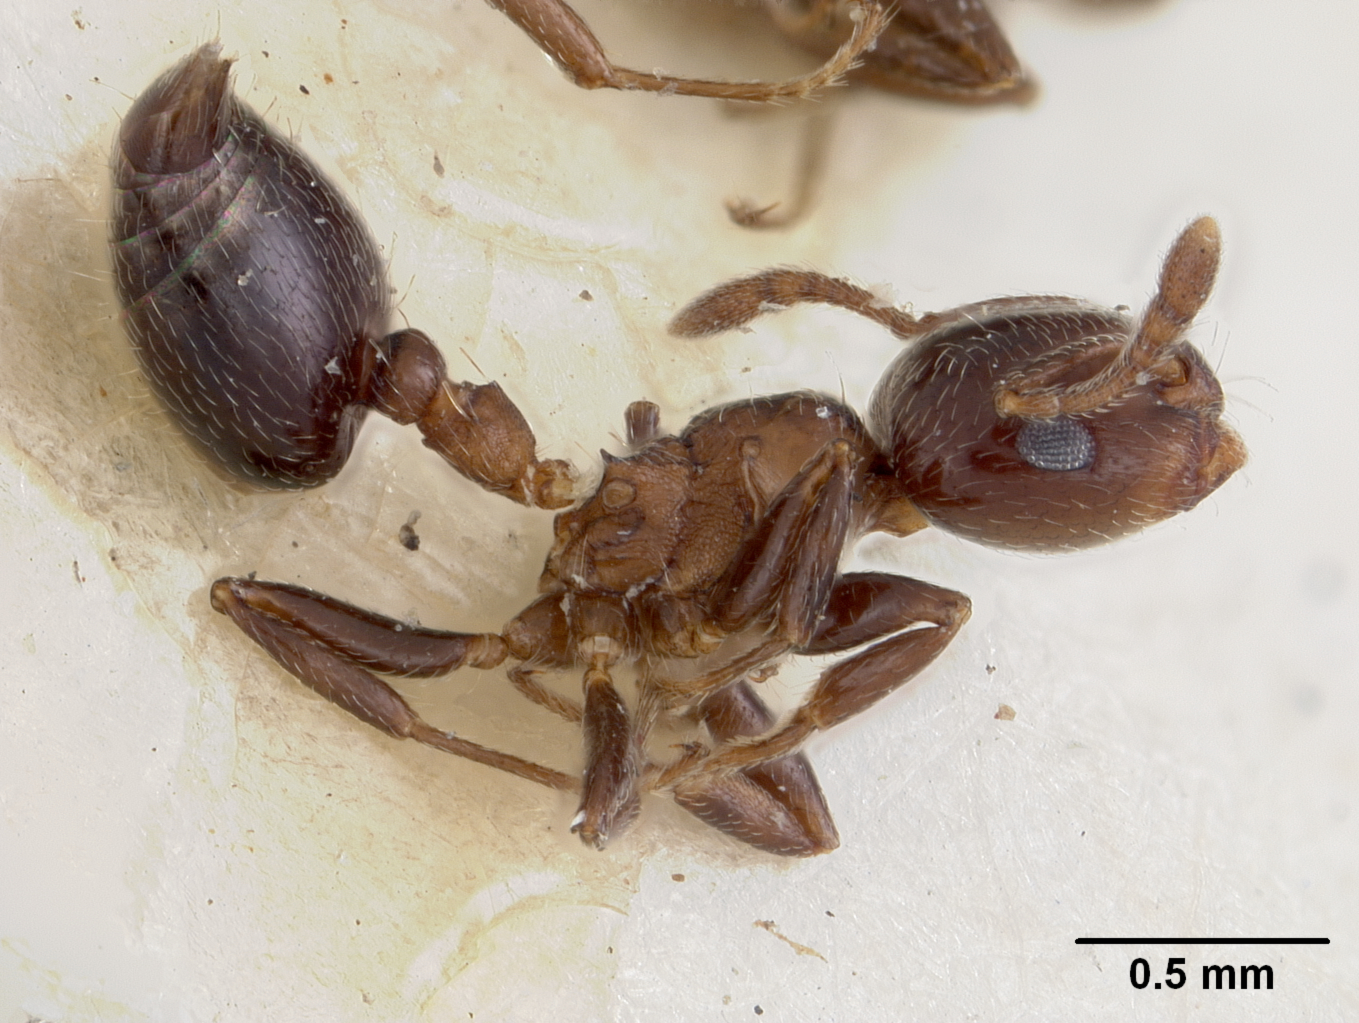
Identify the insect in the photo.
Crematogaster arizonensis
